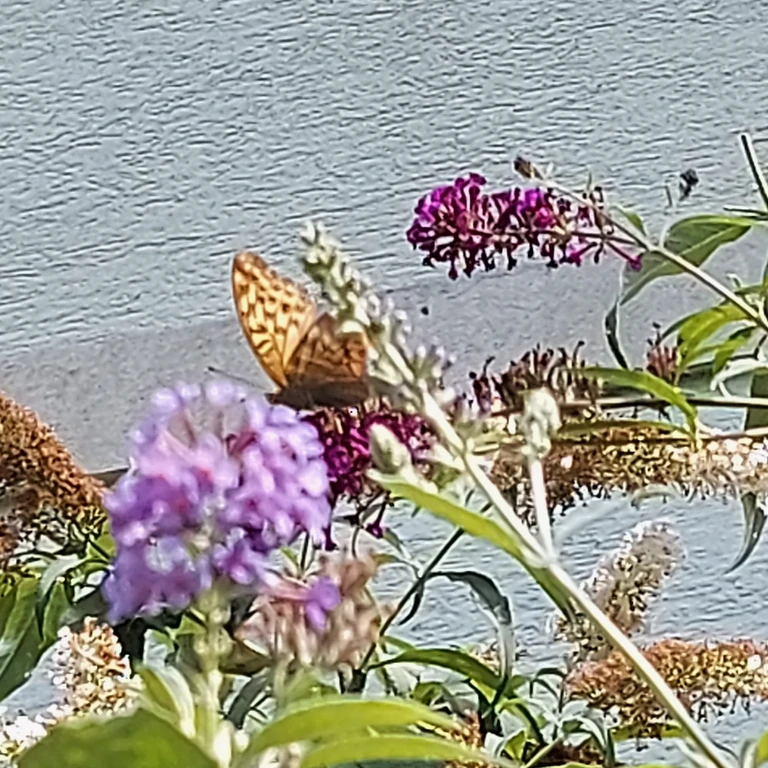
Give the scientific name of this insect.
Argynnis paphia
